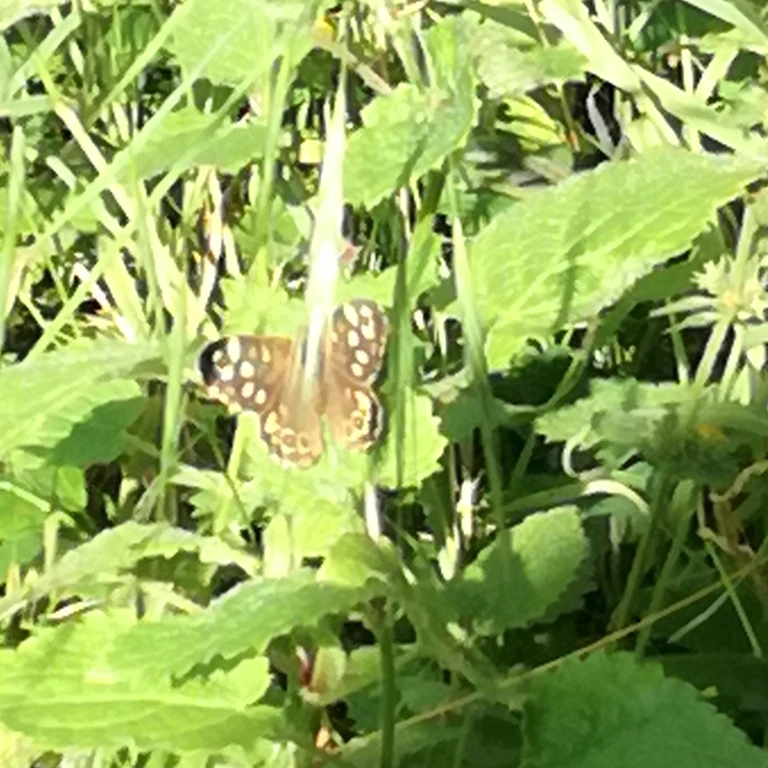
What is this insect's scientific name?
Pararge aegeria
